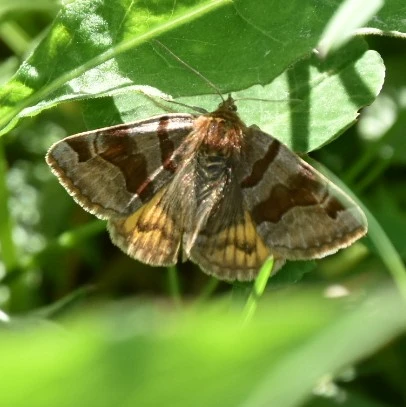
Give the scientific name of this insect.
Euclidia glyphica
